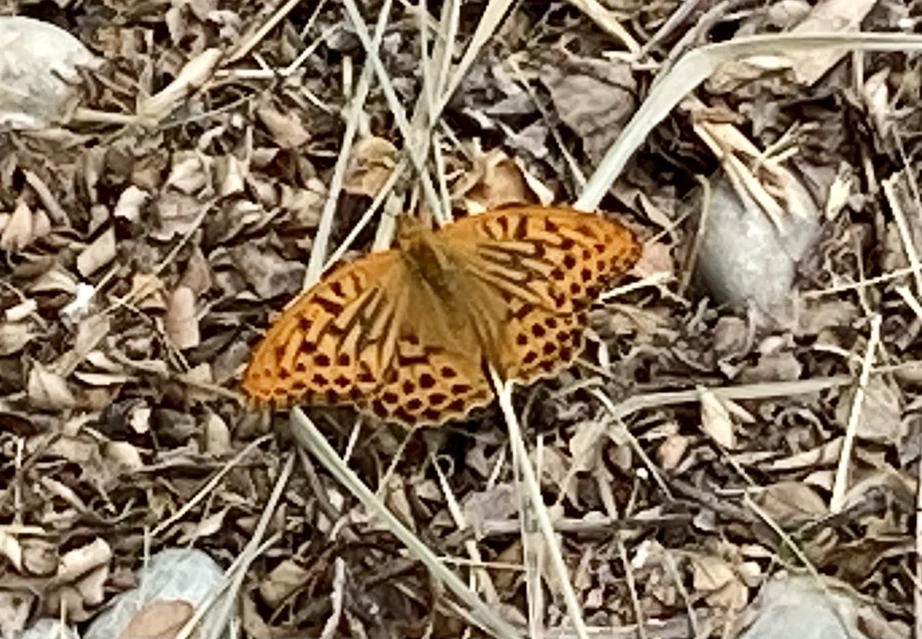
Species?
Argynnis paphia
